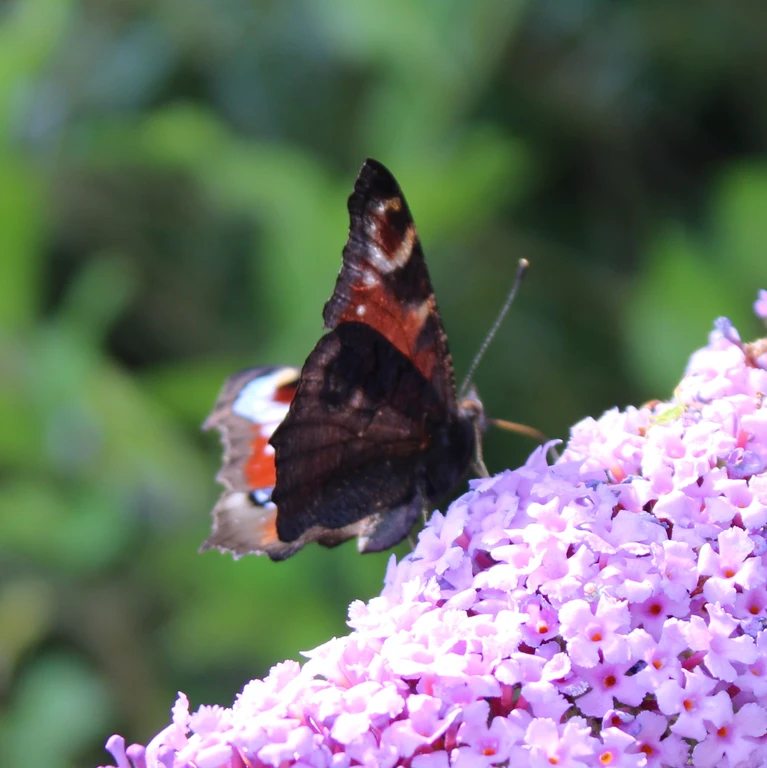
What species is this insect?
Aglais io
